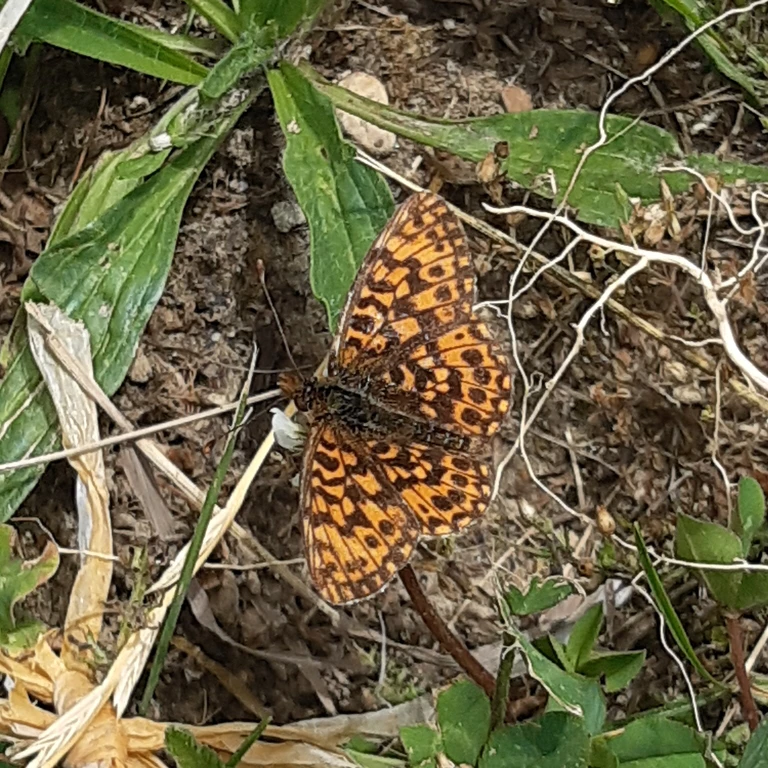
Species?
Boloria dia
